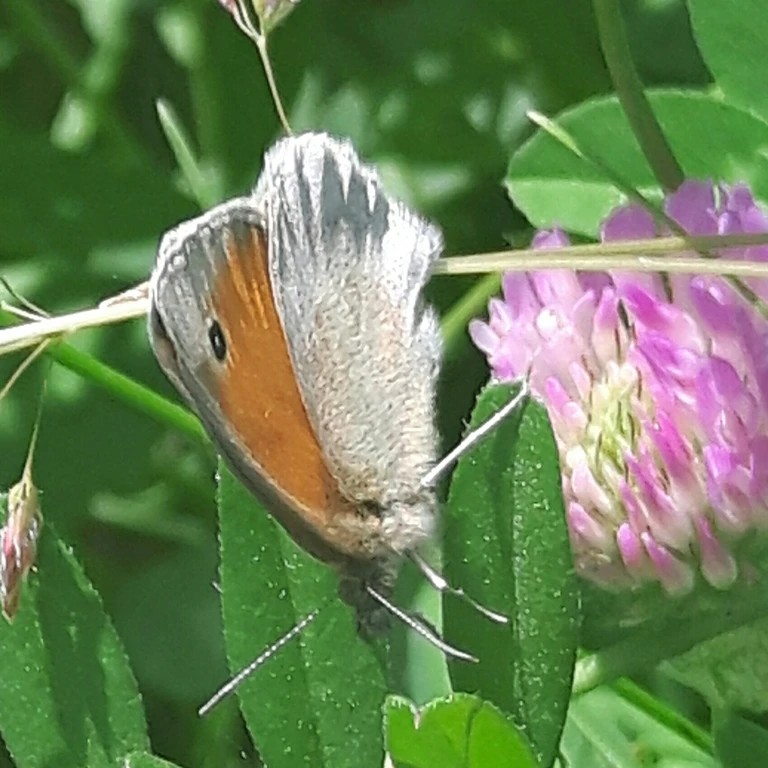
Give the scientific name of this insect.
Coenonympha pamphilus
